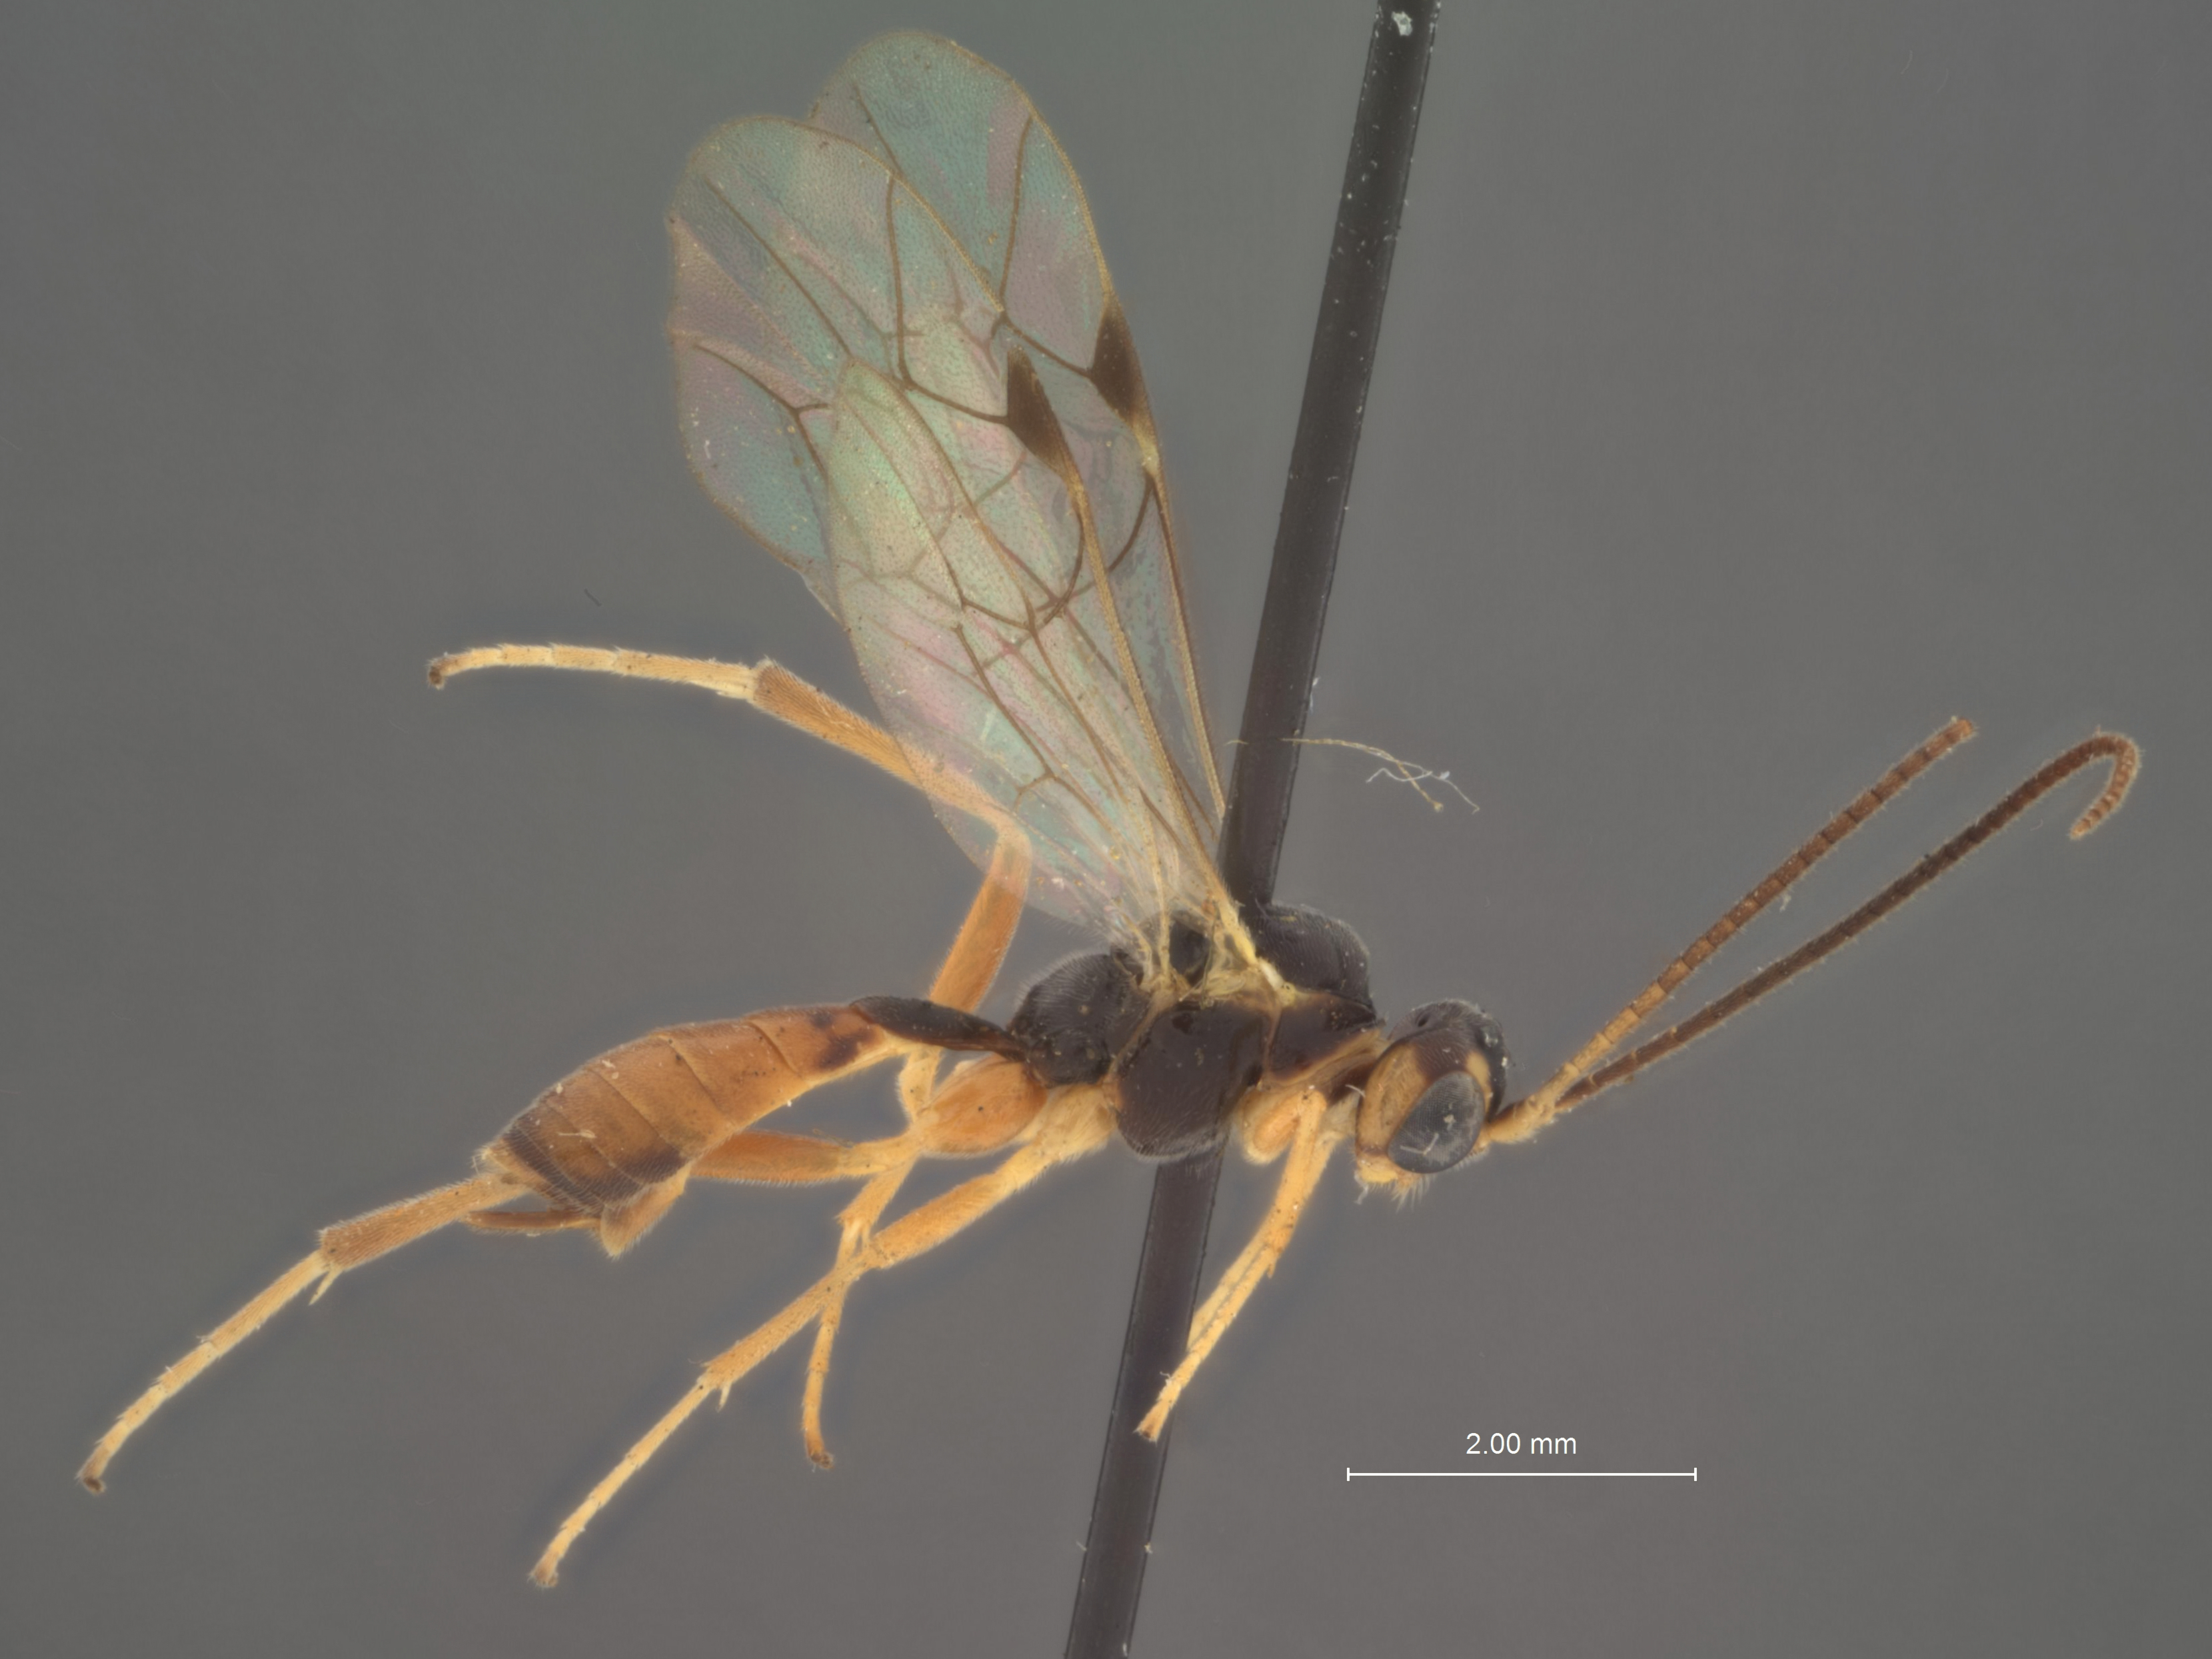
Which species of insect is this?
Lathrolestes metalli
